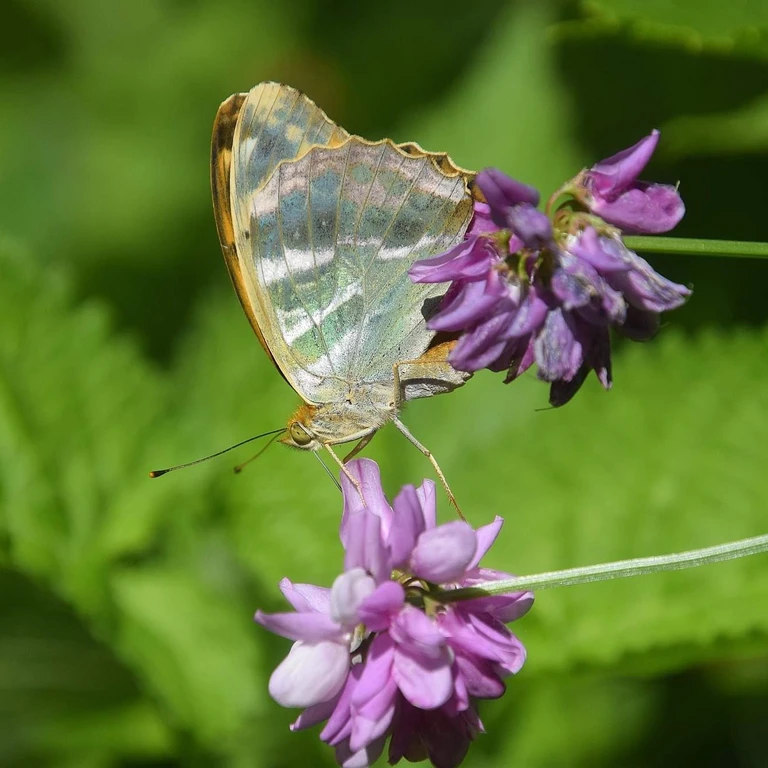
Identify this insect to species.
Argynnis paphia
